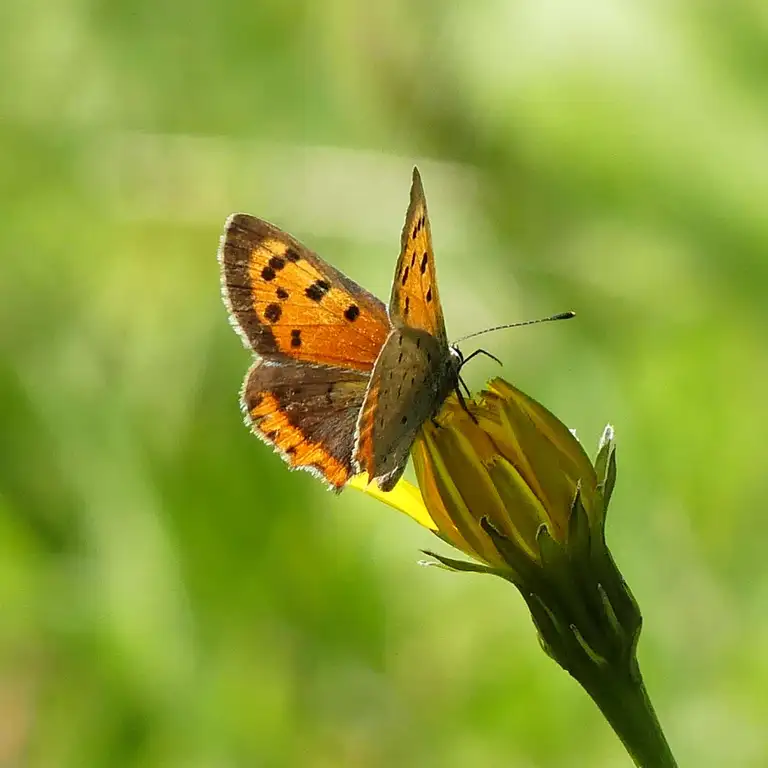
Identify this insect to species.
Lycaena phlaeas
